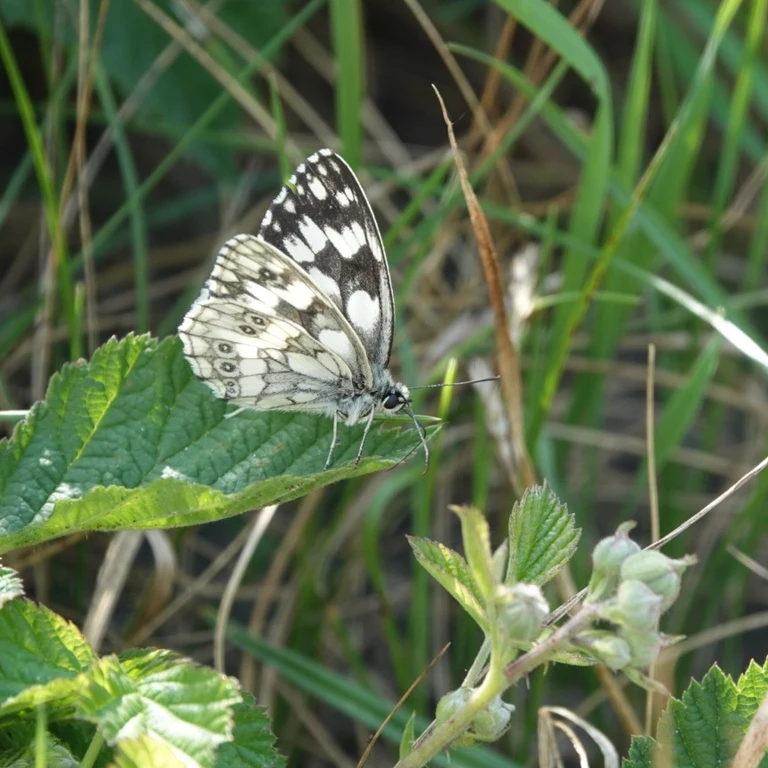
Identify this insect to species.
Melanargia galathea
